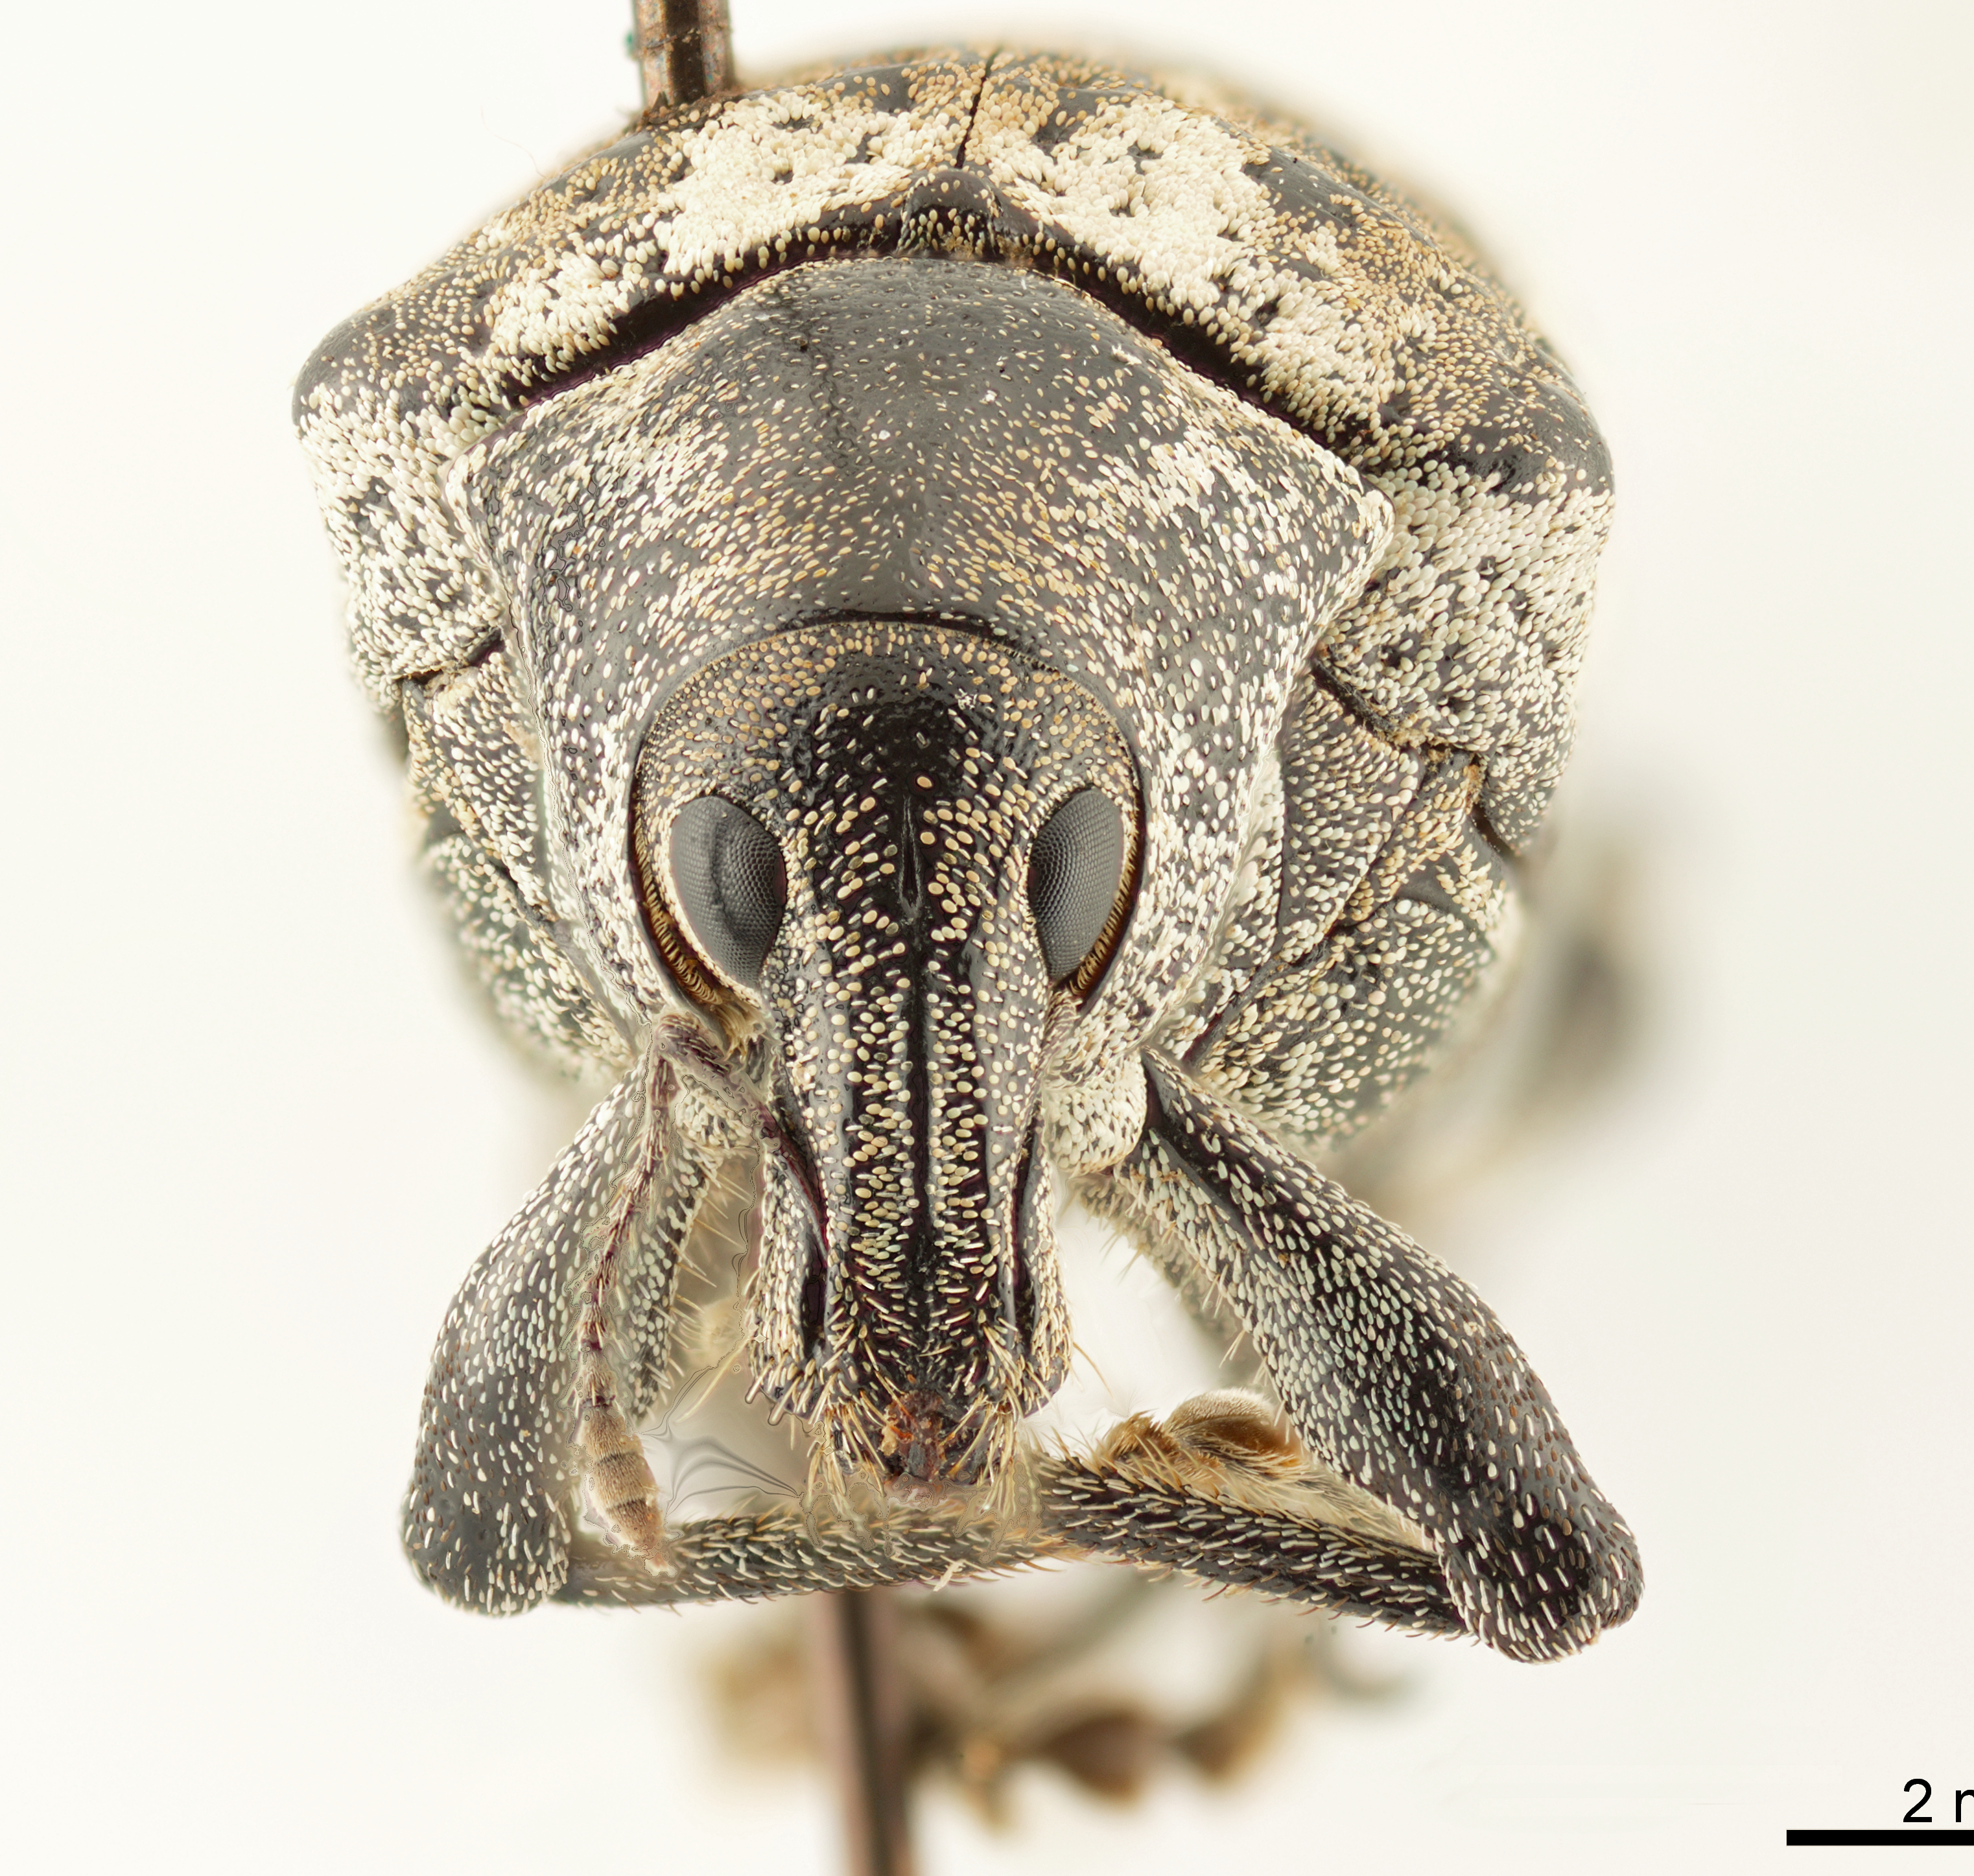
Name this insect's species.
Conothorax luctuosus
